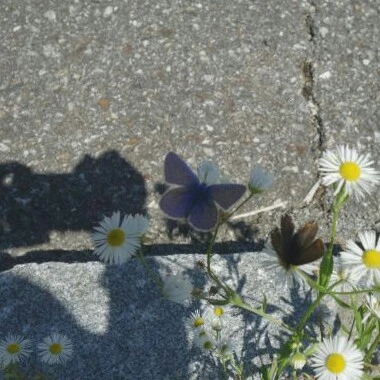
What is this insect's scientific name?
Polyommatus icarus
